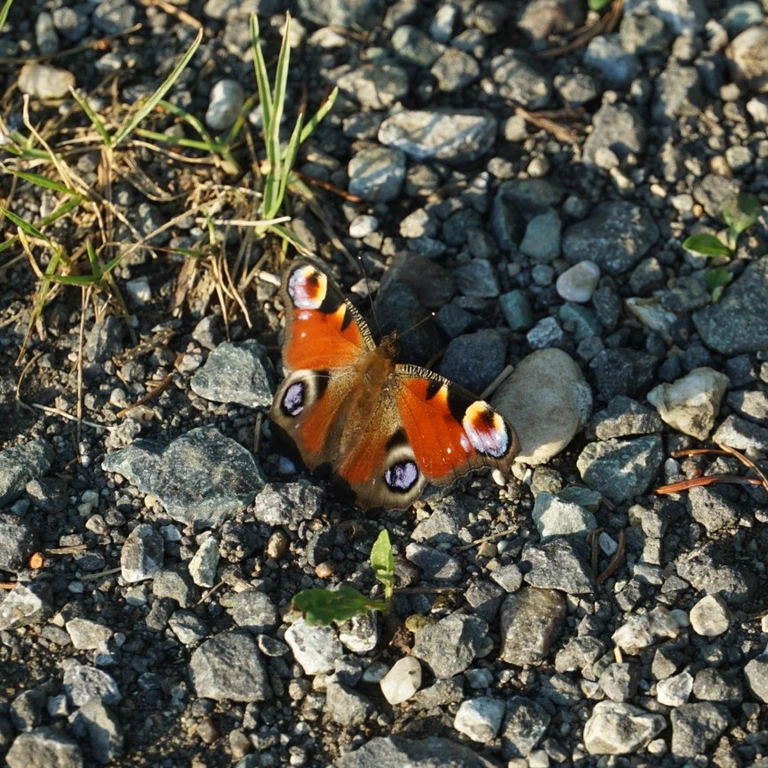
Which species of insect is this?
Aglais io
